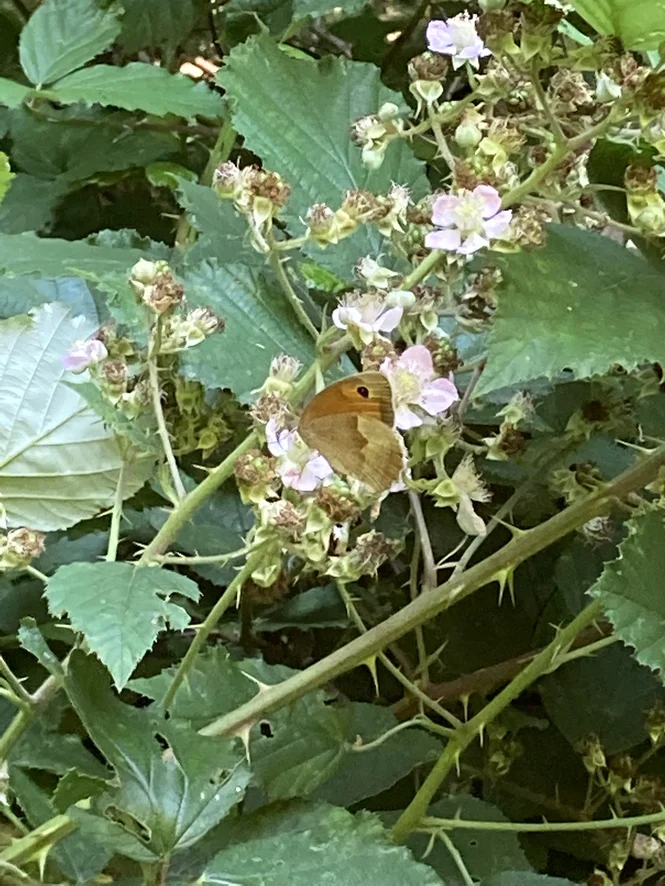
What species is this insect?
Maniola jurtina
